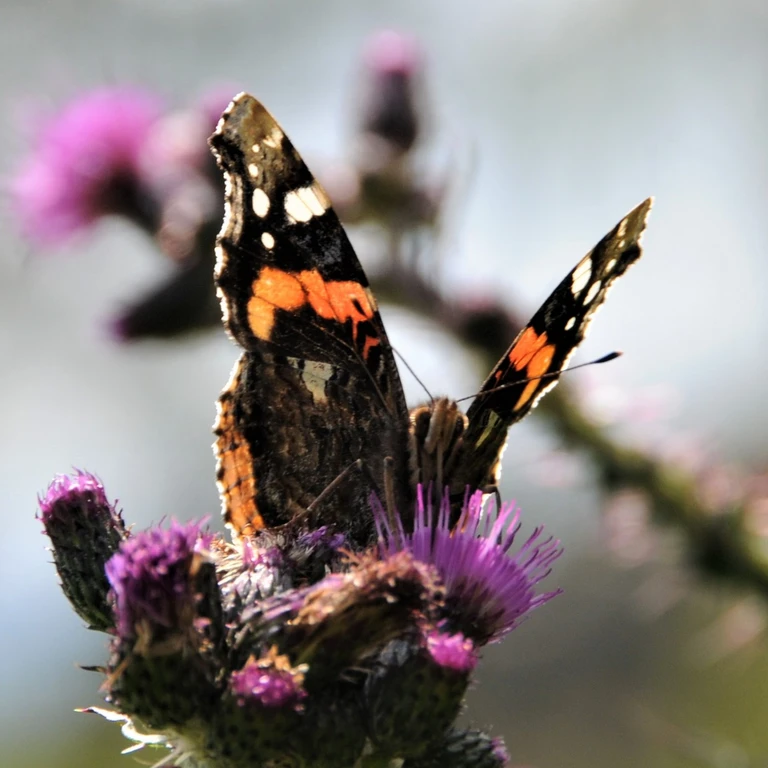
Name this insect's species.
Vanessa atalanta
